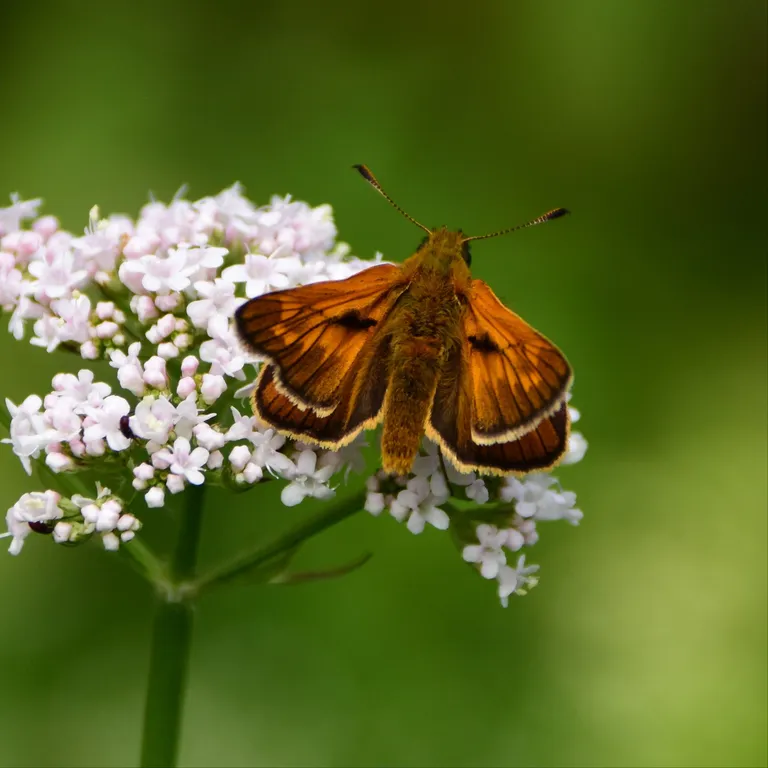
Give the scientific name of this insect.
Ochlodes sylvanus (also Ochlodes venata)
